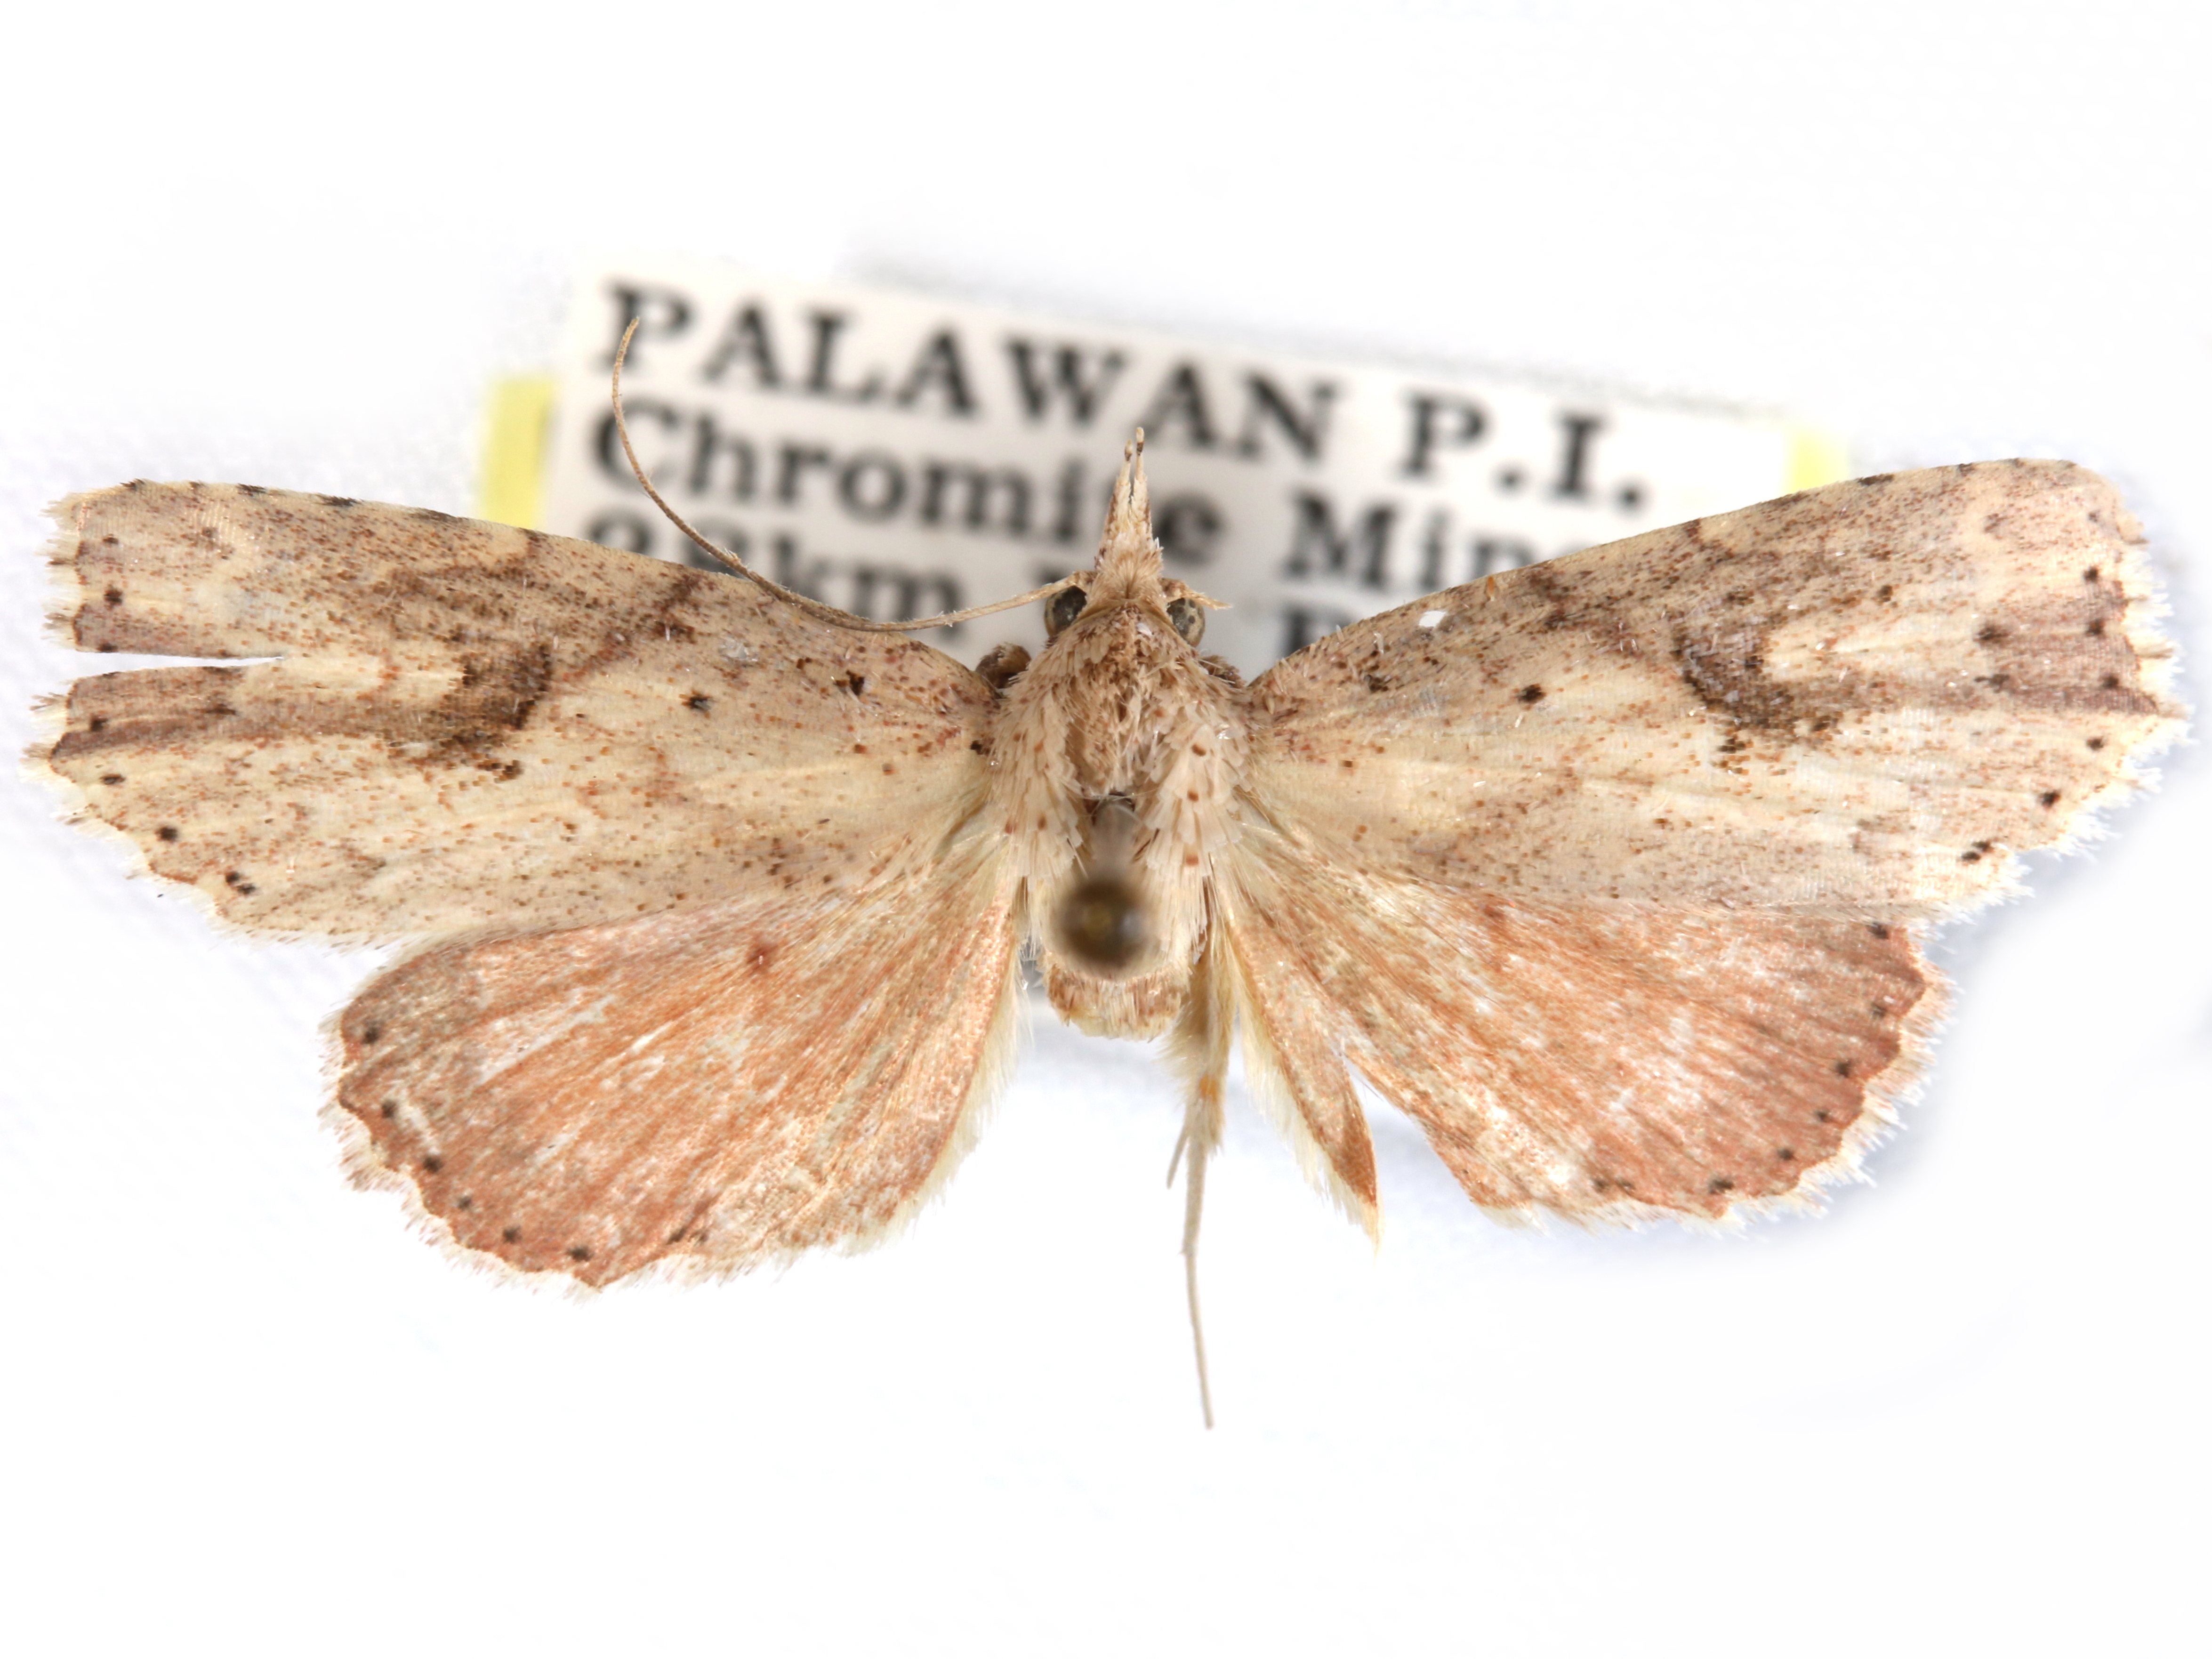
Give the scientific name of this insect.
Olulis methaema
